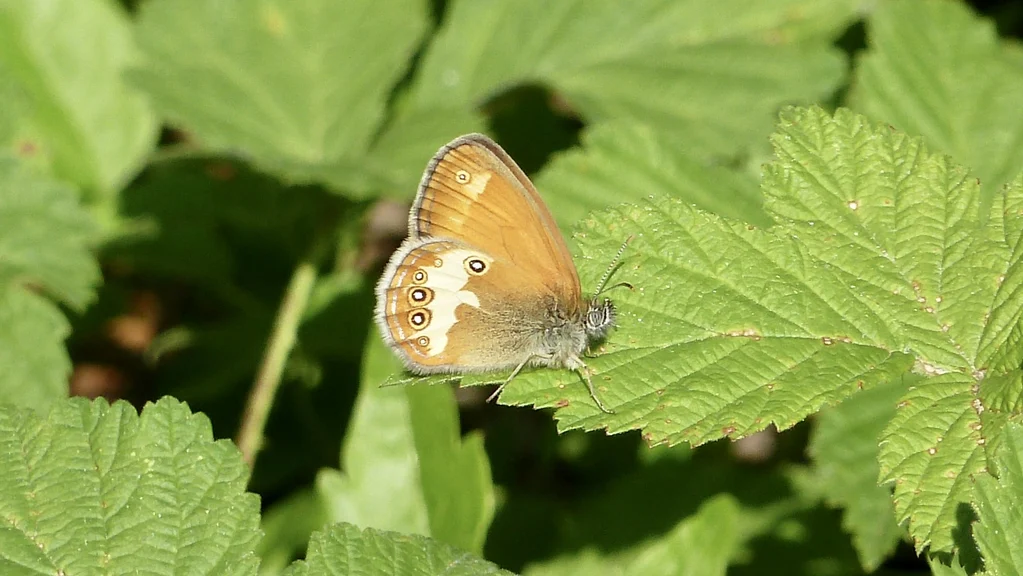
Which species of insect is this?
Coenonympha arcania
